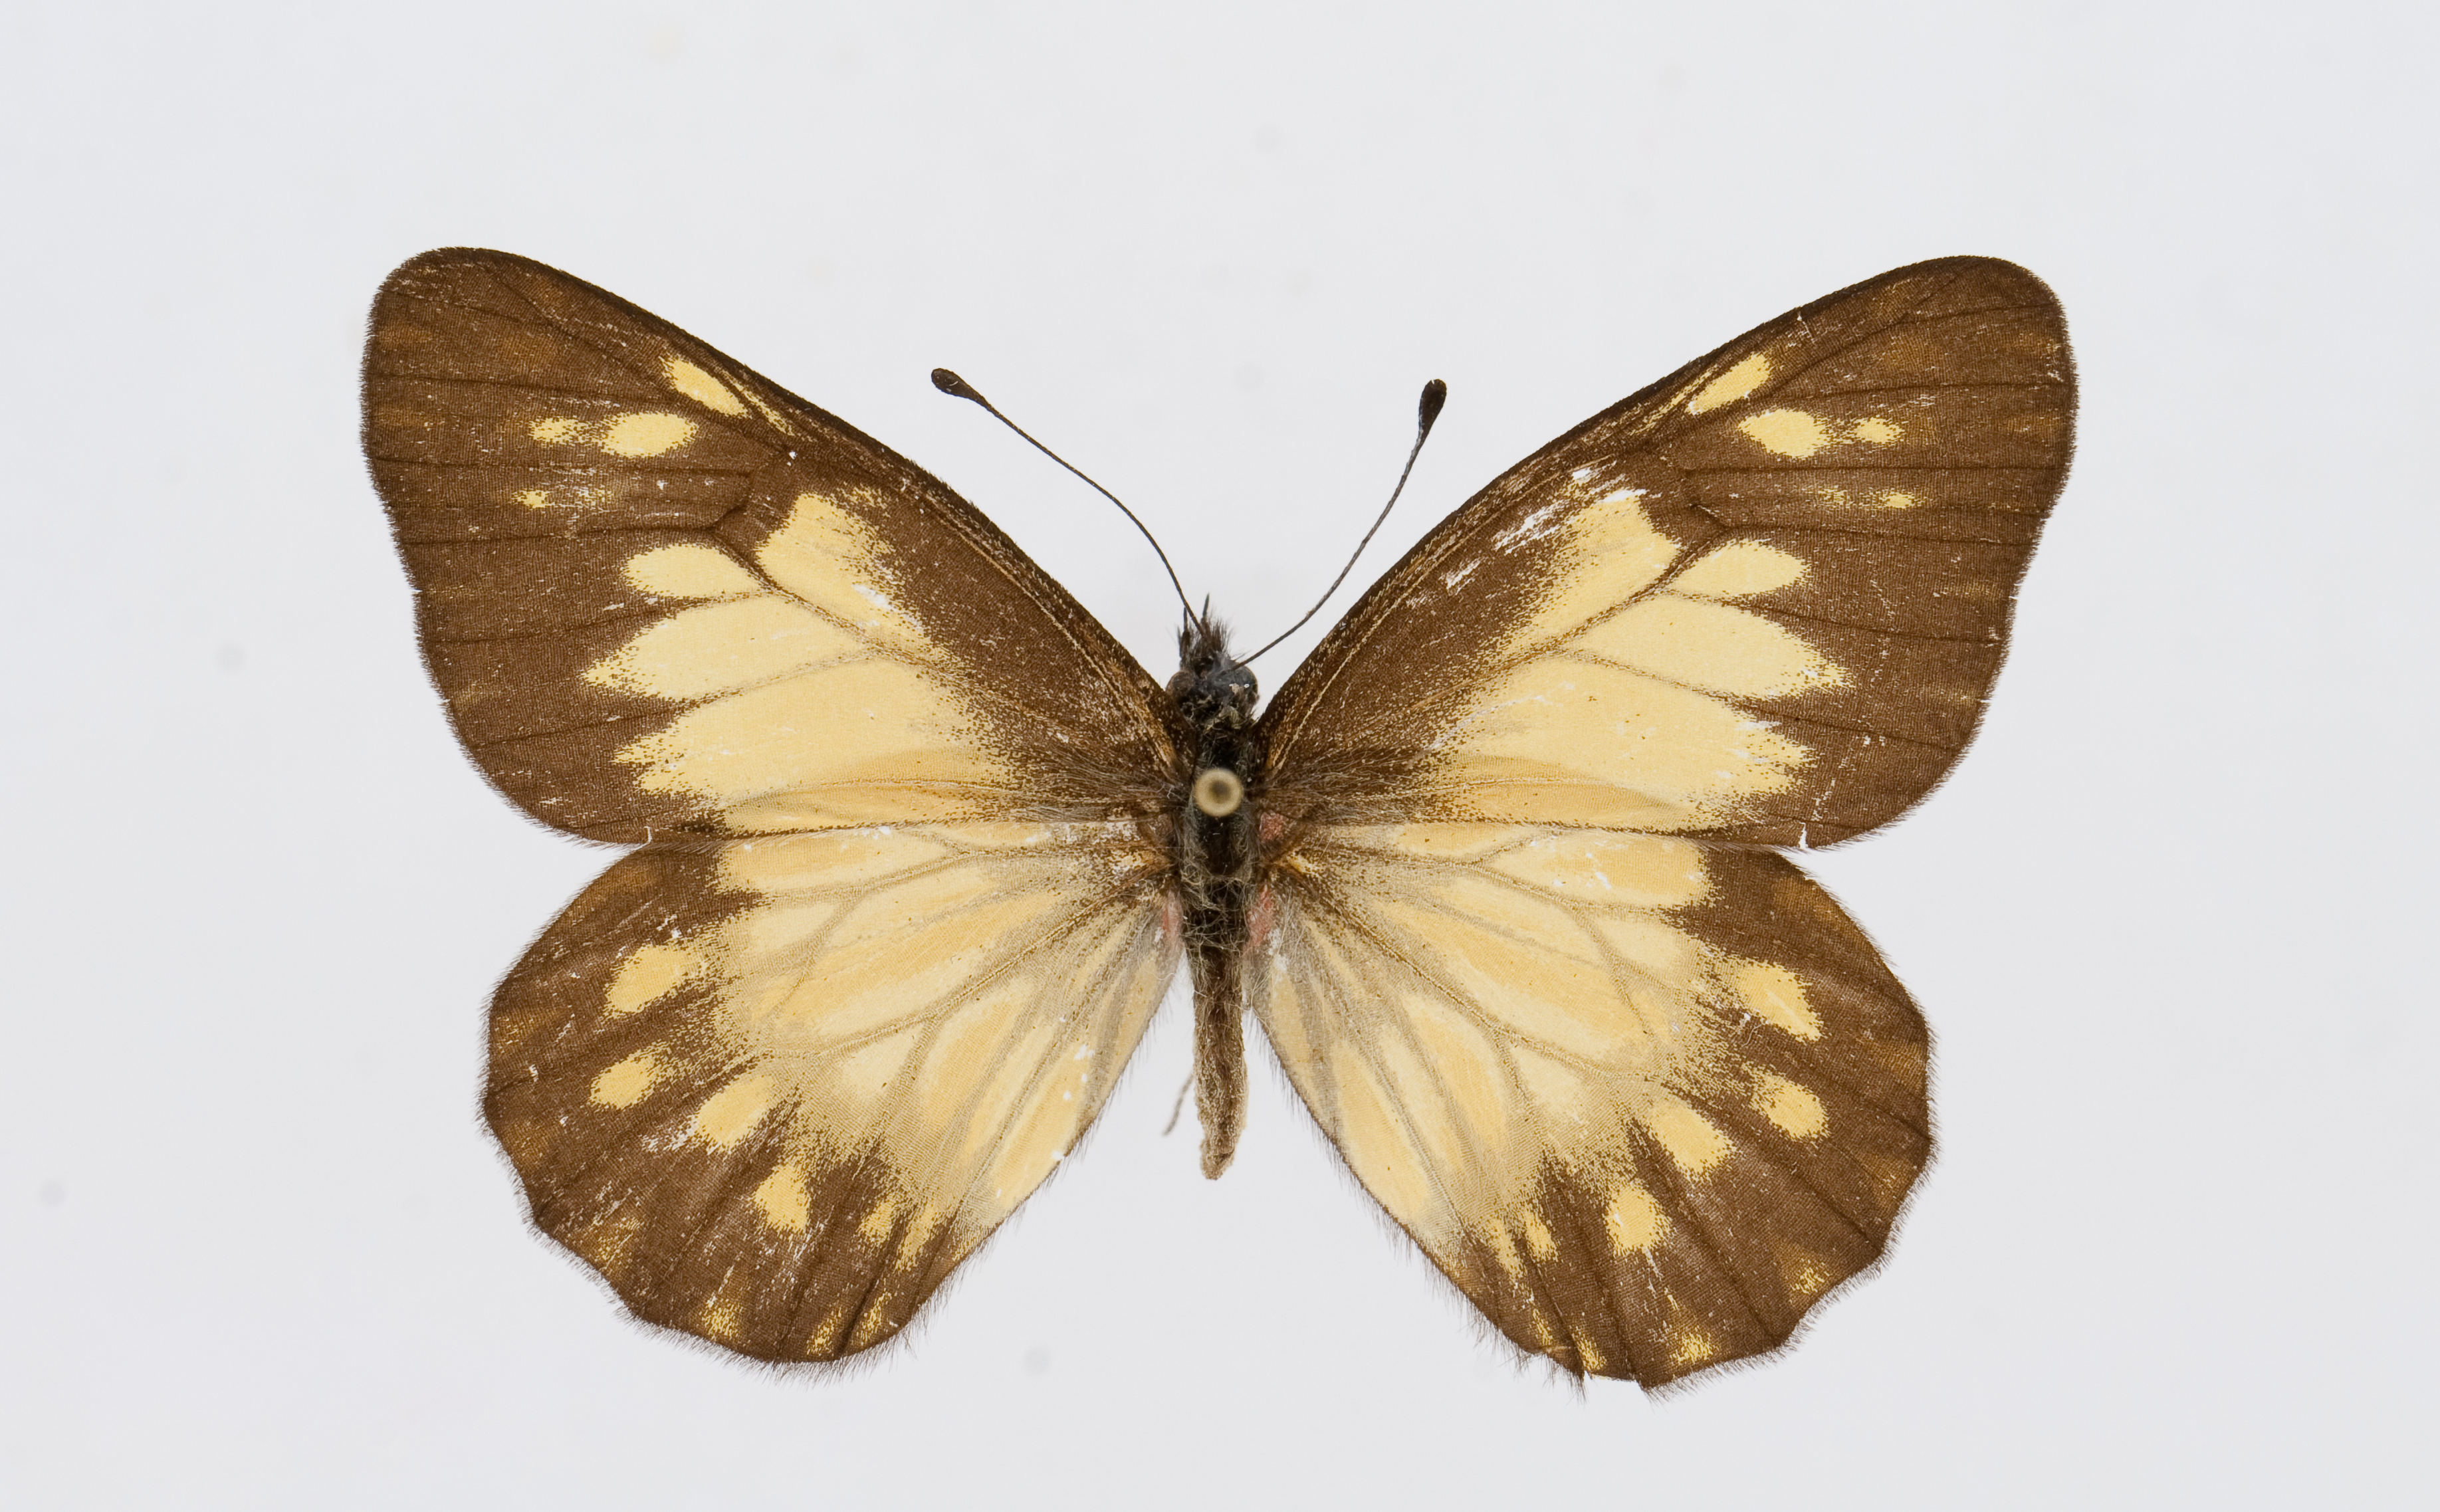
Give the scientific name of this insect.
Catasticta eurigania
